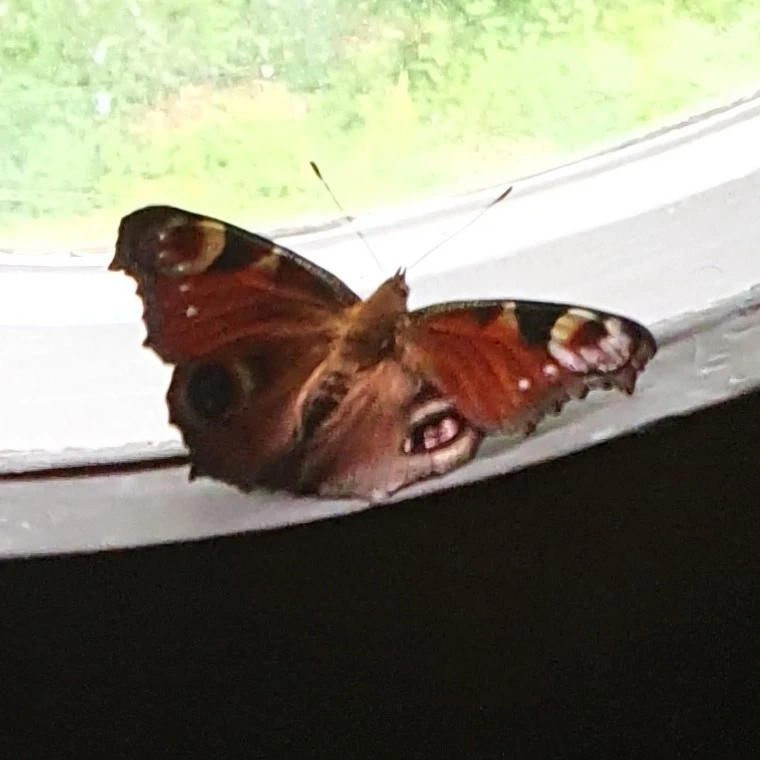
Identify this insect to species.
Aglais io
